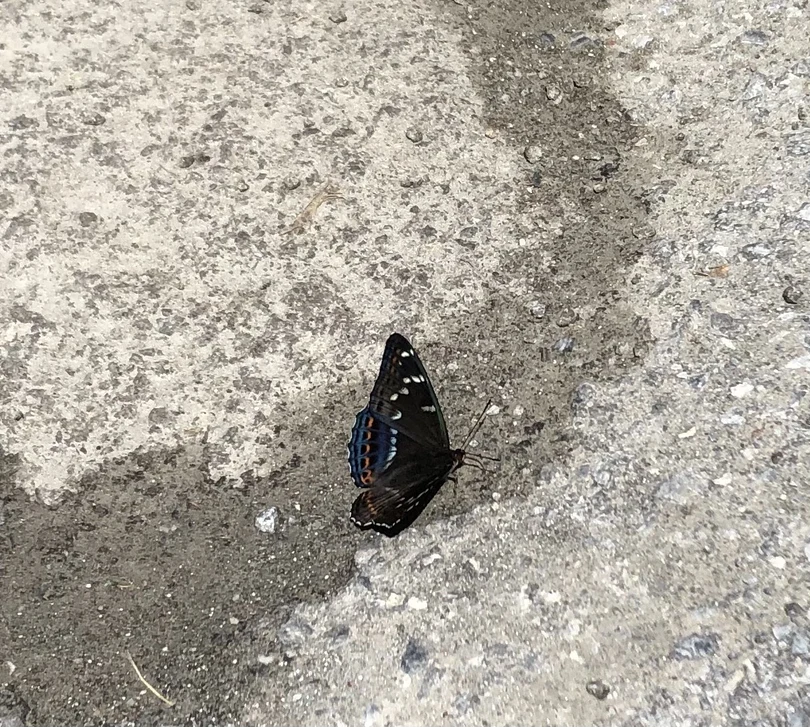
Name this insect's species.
Limenitis populi
